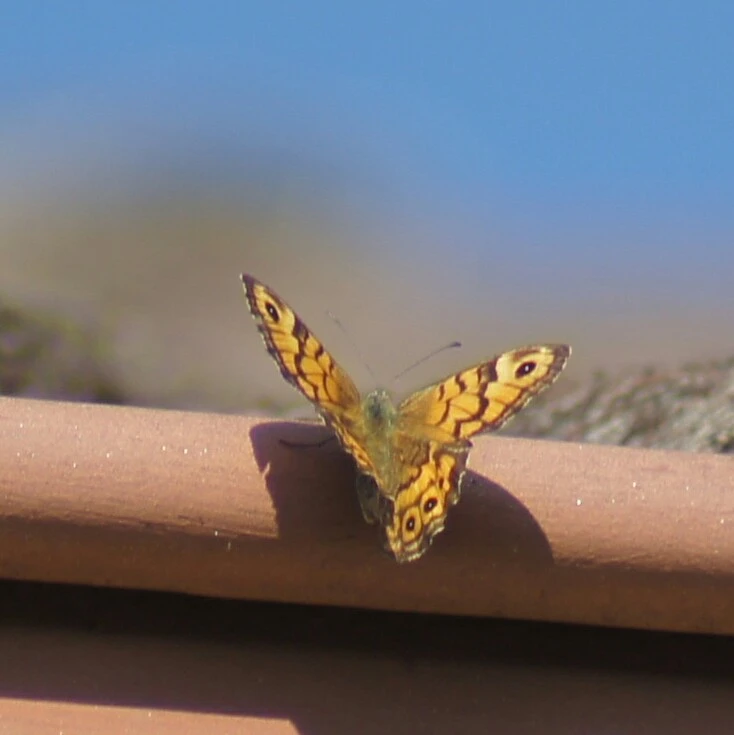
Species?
Lasiommata megera (also Pararge megera)
